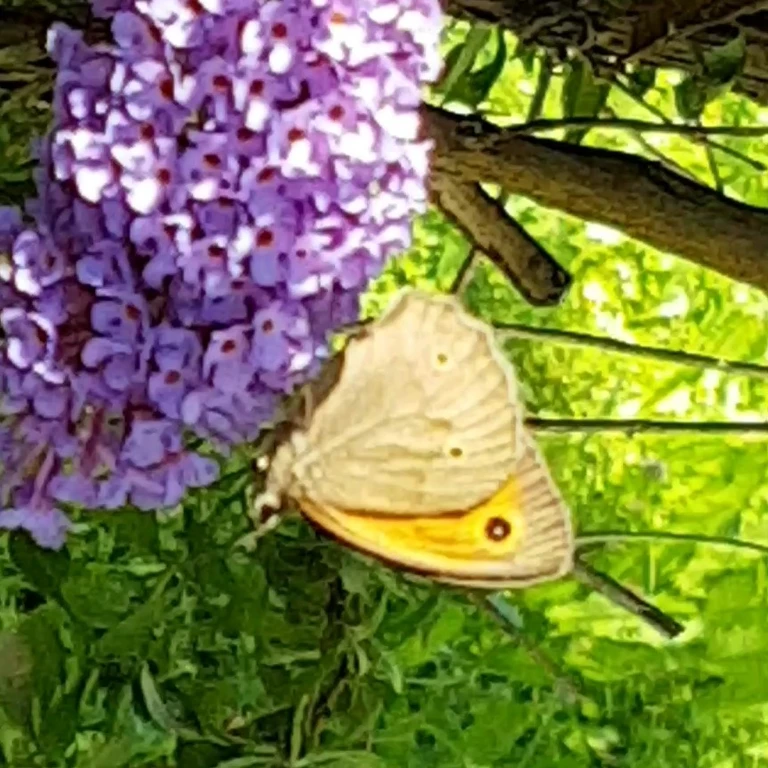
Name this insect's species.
Maniola jurtina
